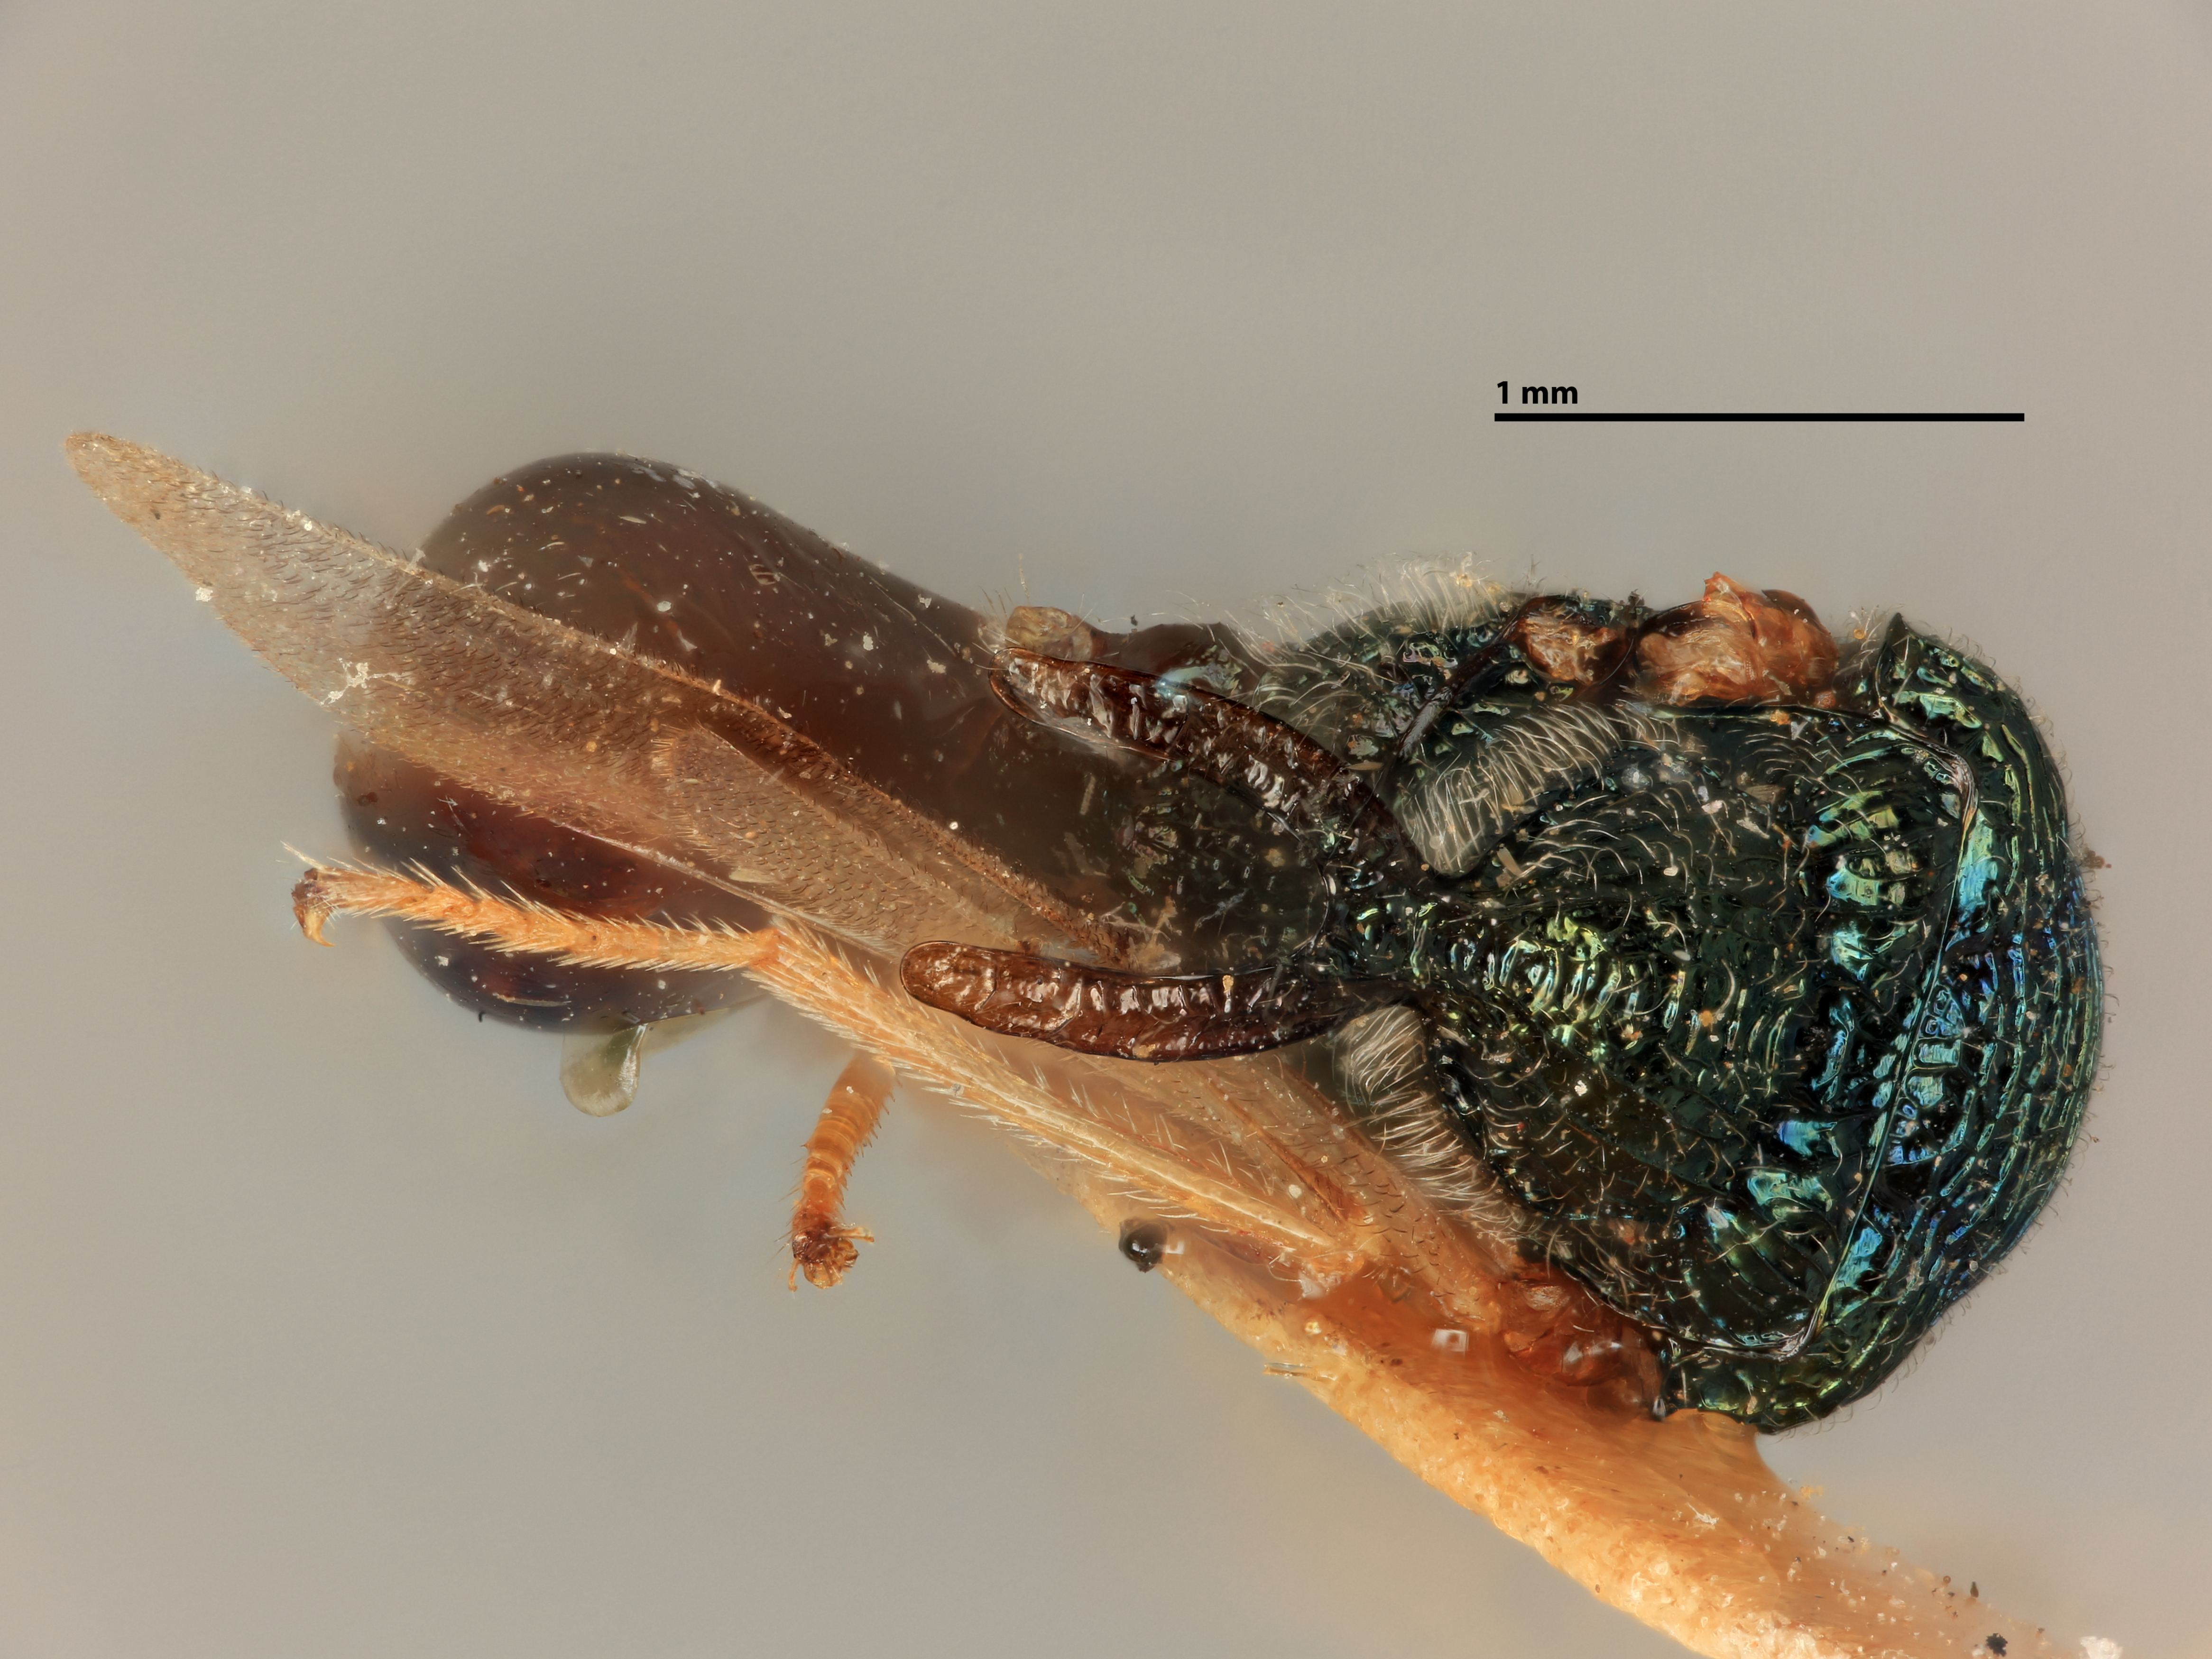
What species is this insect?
Kapala fasciatipennis
